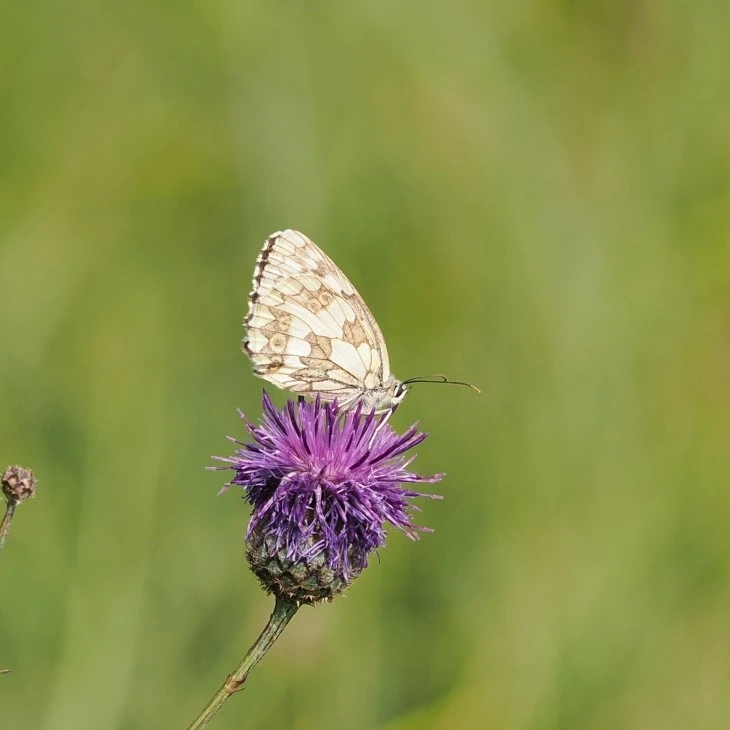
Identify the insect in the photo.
Melanargia galathea
